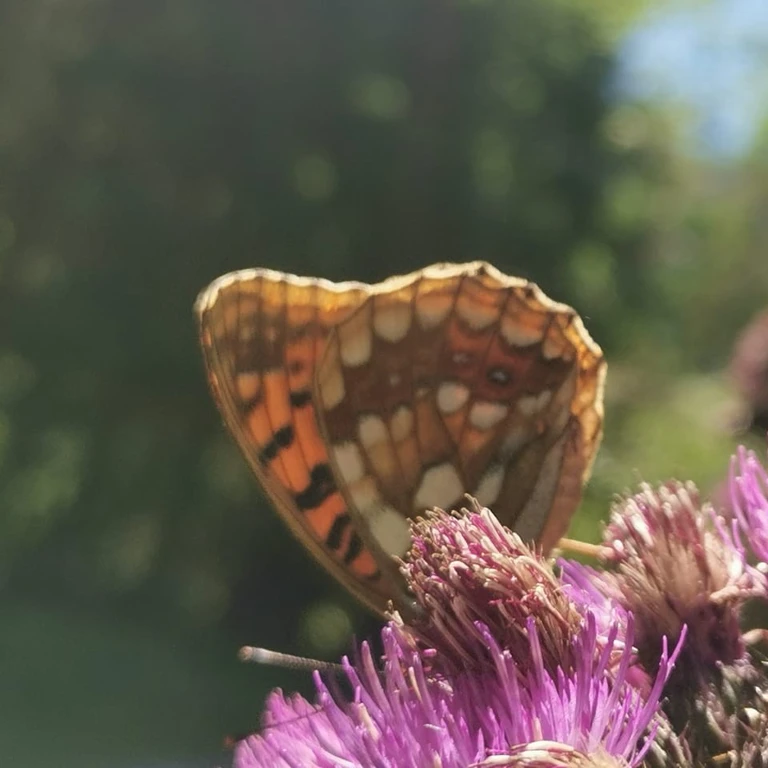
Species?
Fabriciana adippe
